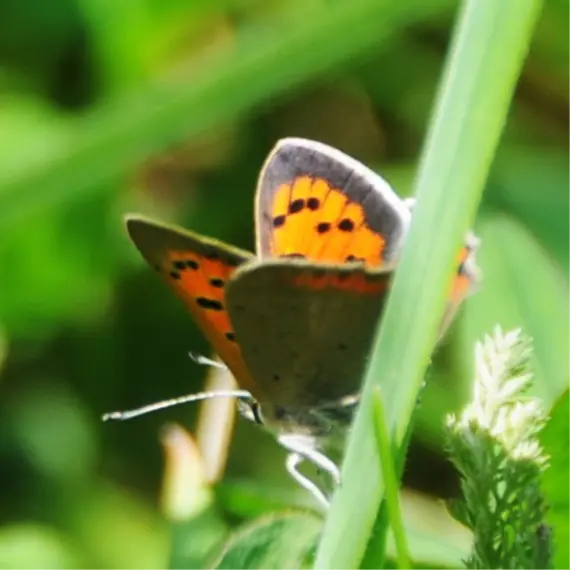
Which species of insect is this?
Lycaena phlaeas
